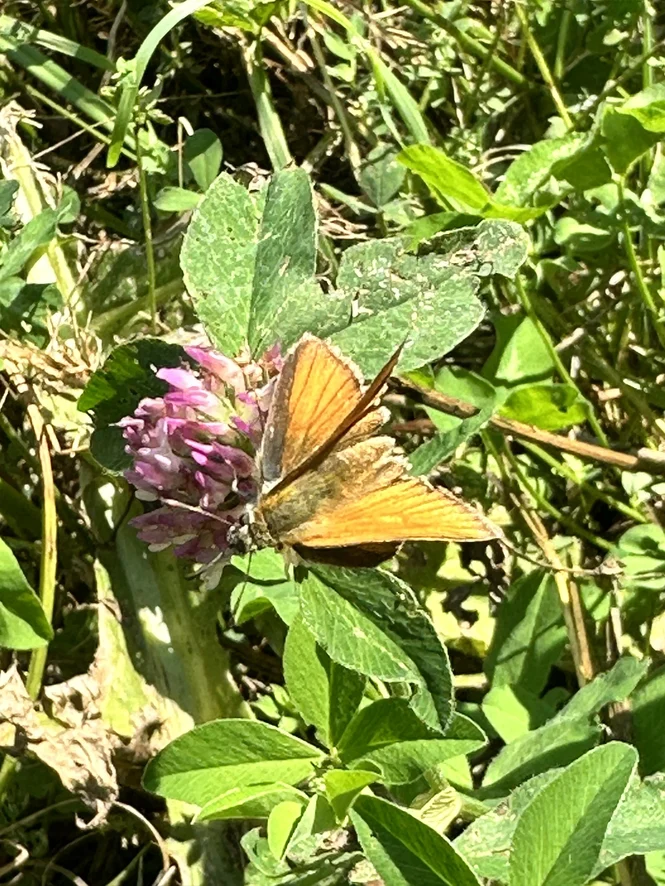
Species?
Ochlodes sylvanus (also Ochlodes venata)
